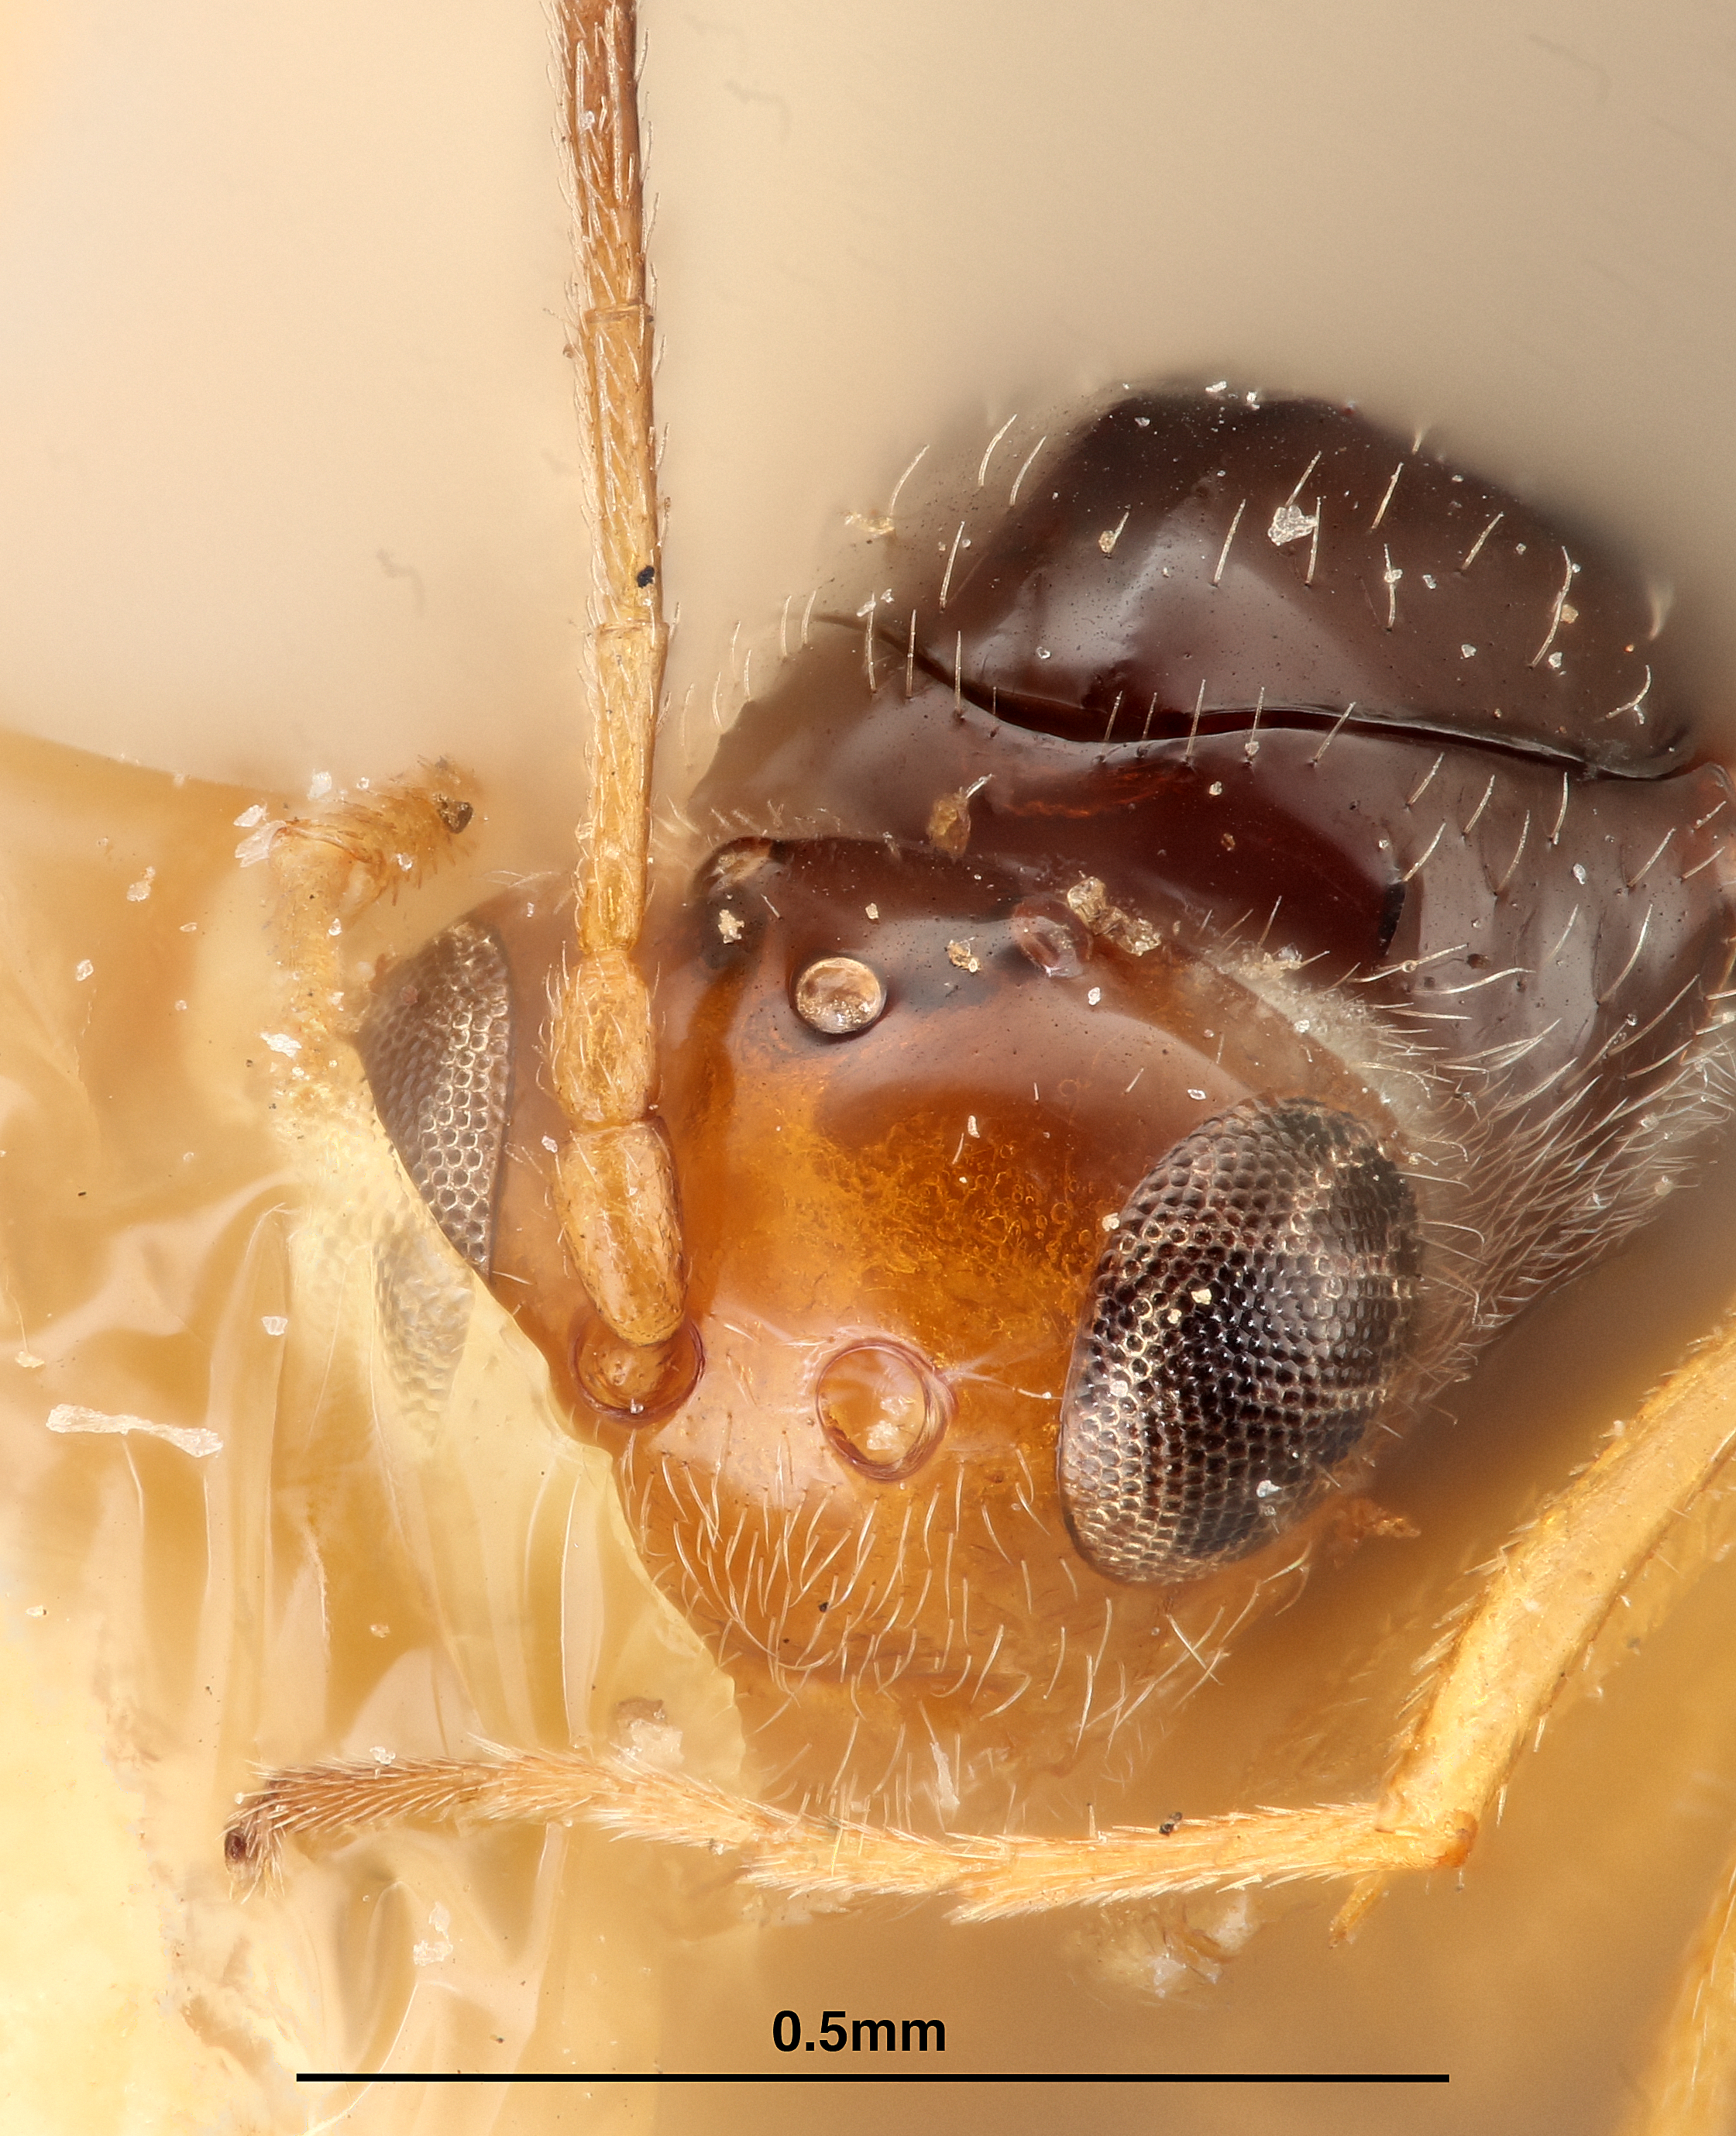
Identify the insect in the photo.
Charips areolata
